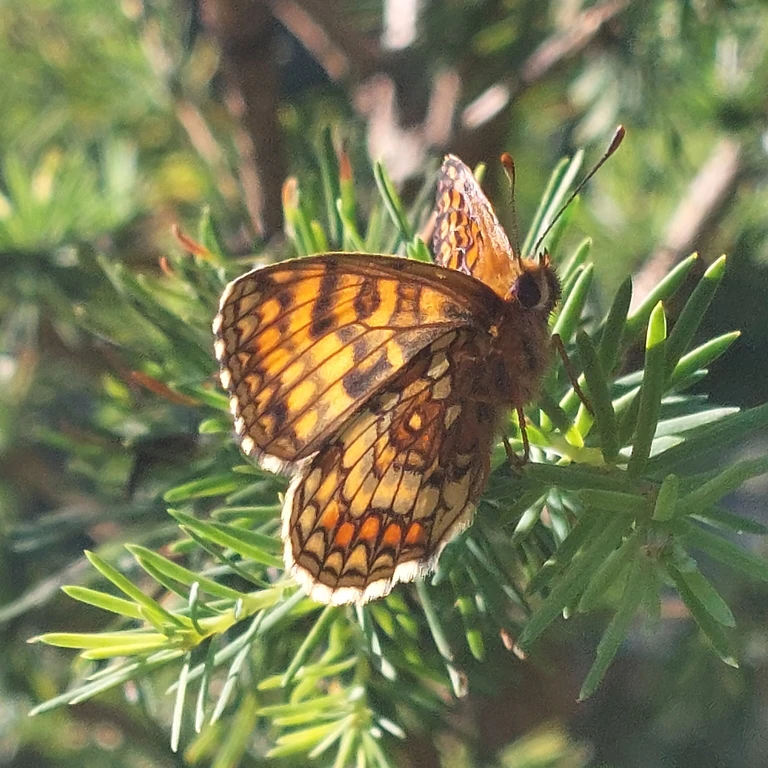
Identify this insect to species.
Melitaea athalia
